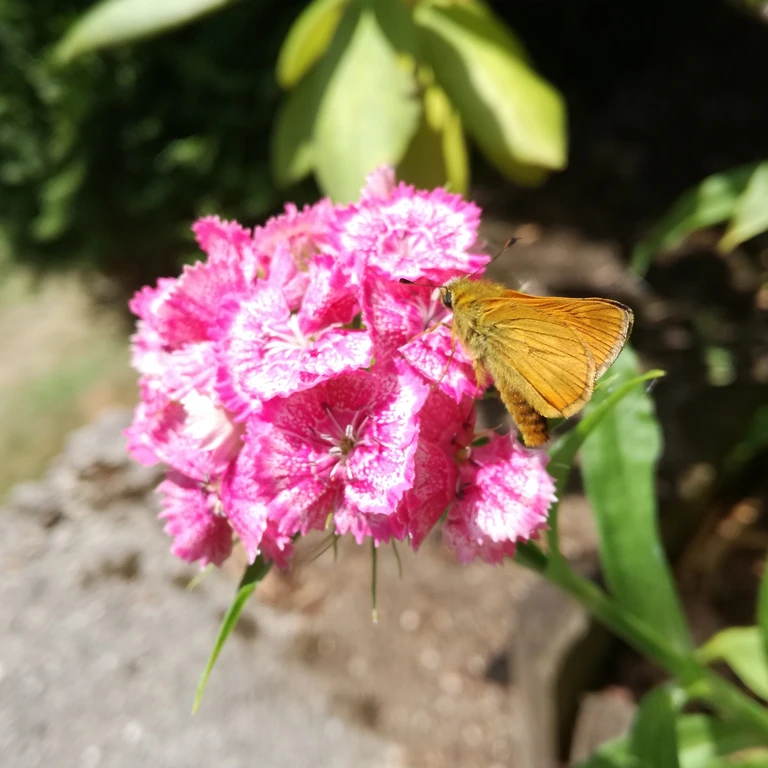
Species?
Ochlodes sylvanus (also Ochlodes venata)
